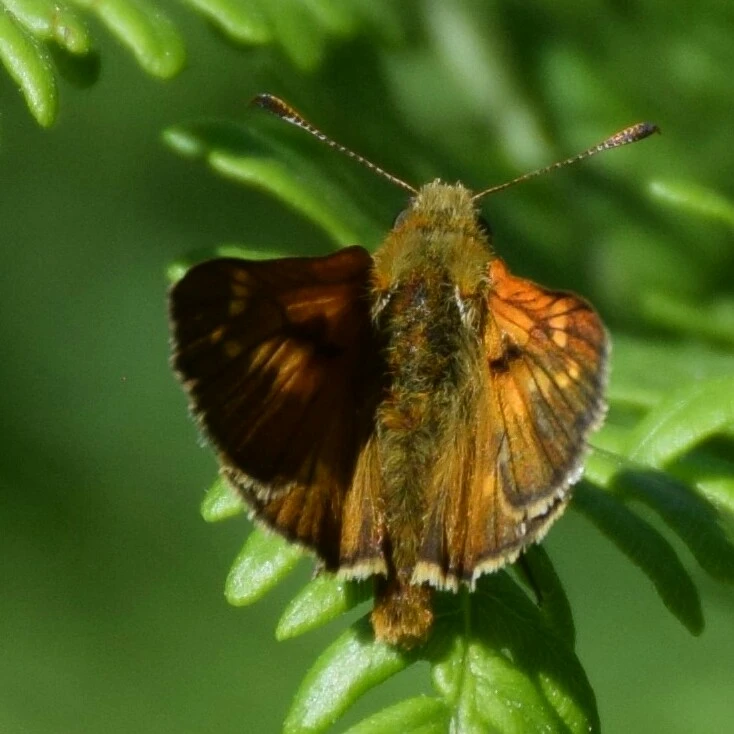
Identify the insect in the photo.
Ochlodes sylvanus (also Ochlodes venata)
